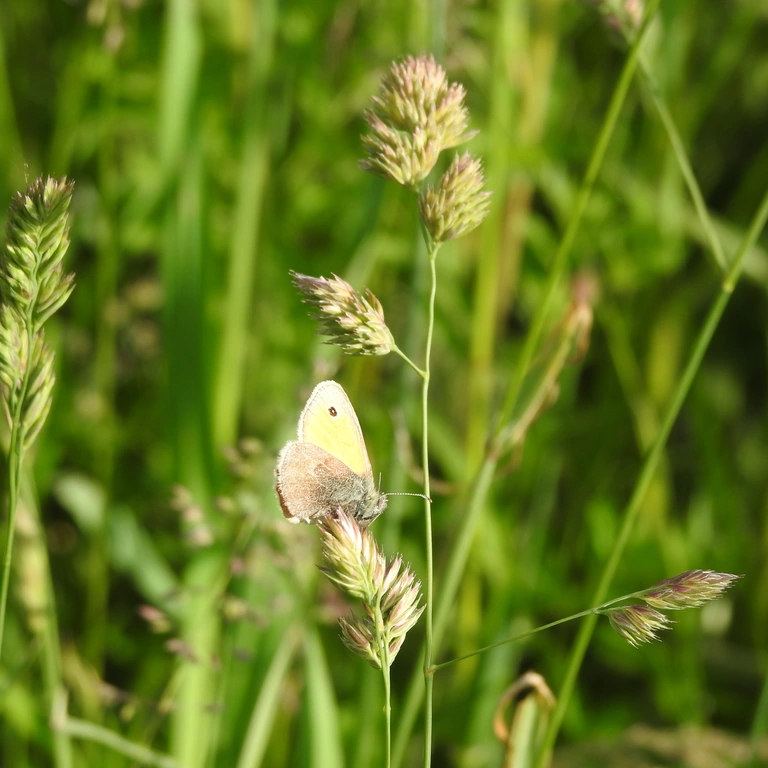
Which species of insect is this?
Coenonympha pamphilus
